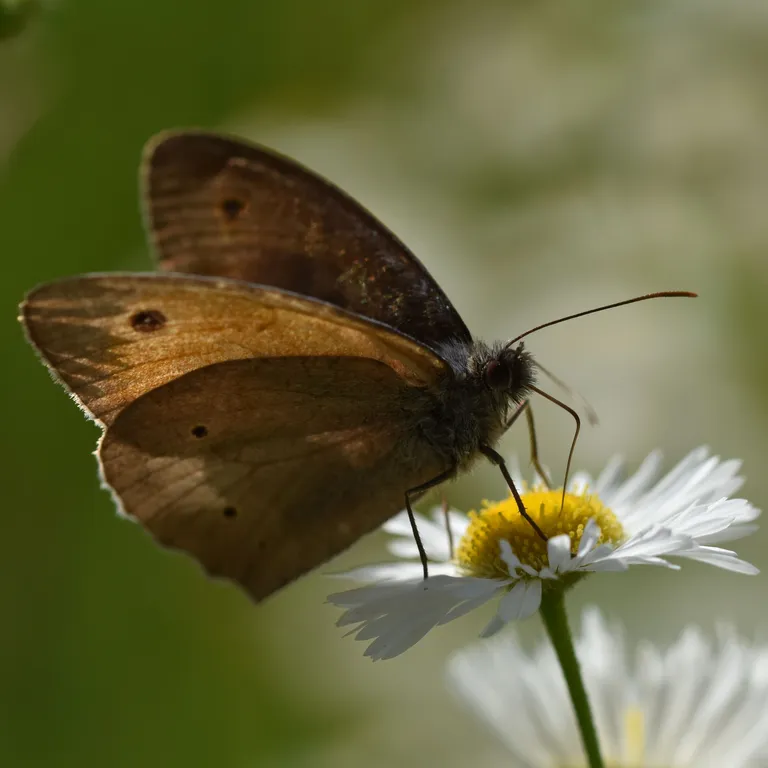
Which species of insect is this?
Maniola jurtina
